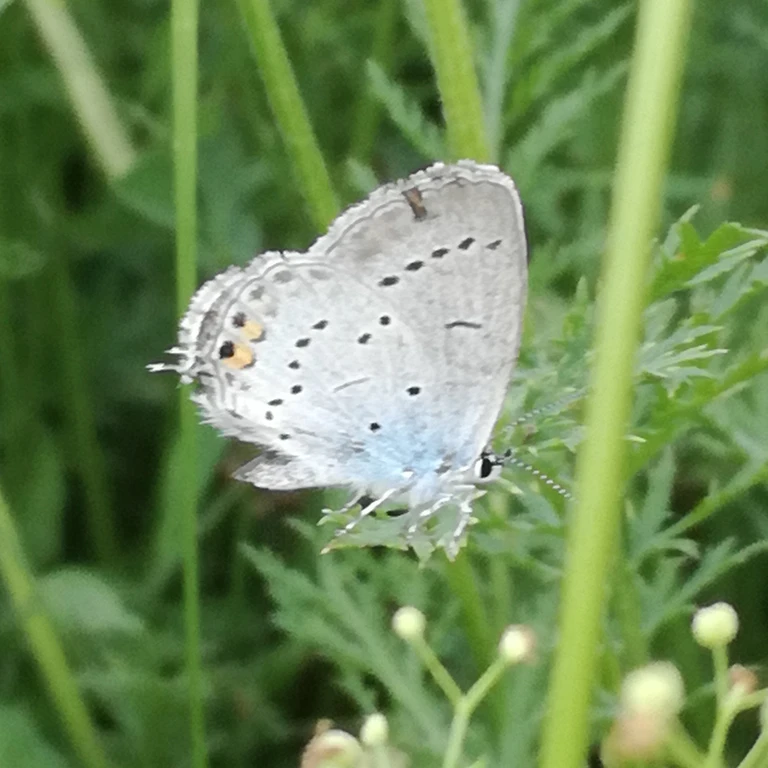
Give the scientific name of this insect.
Cupido argiades (also Elkalyce argiades)
